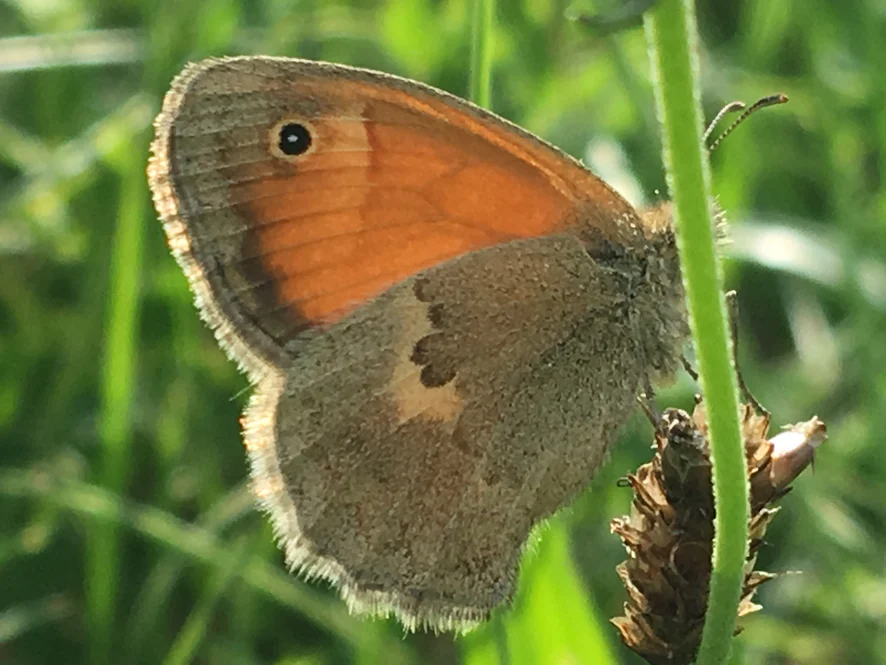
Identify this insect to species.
Coenonympha pamphilus
